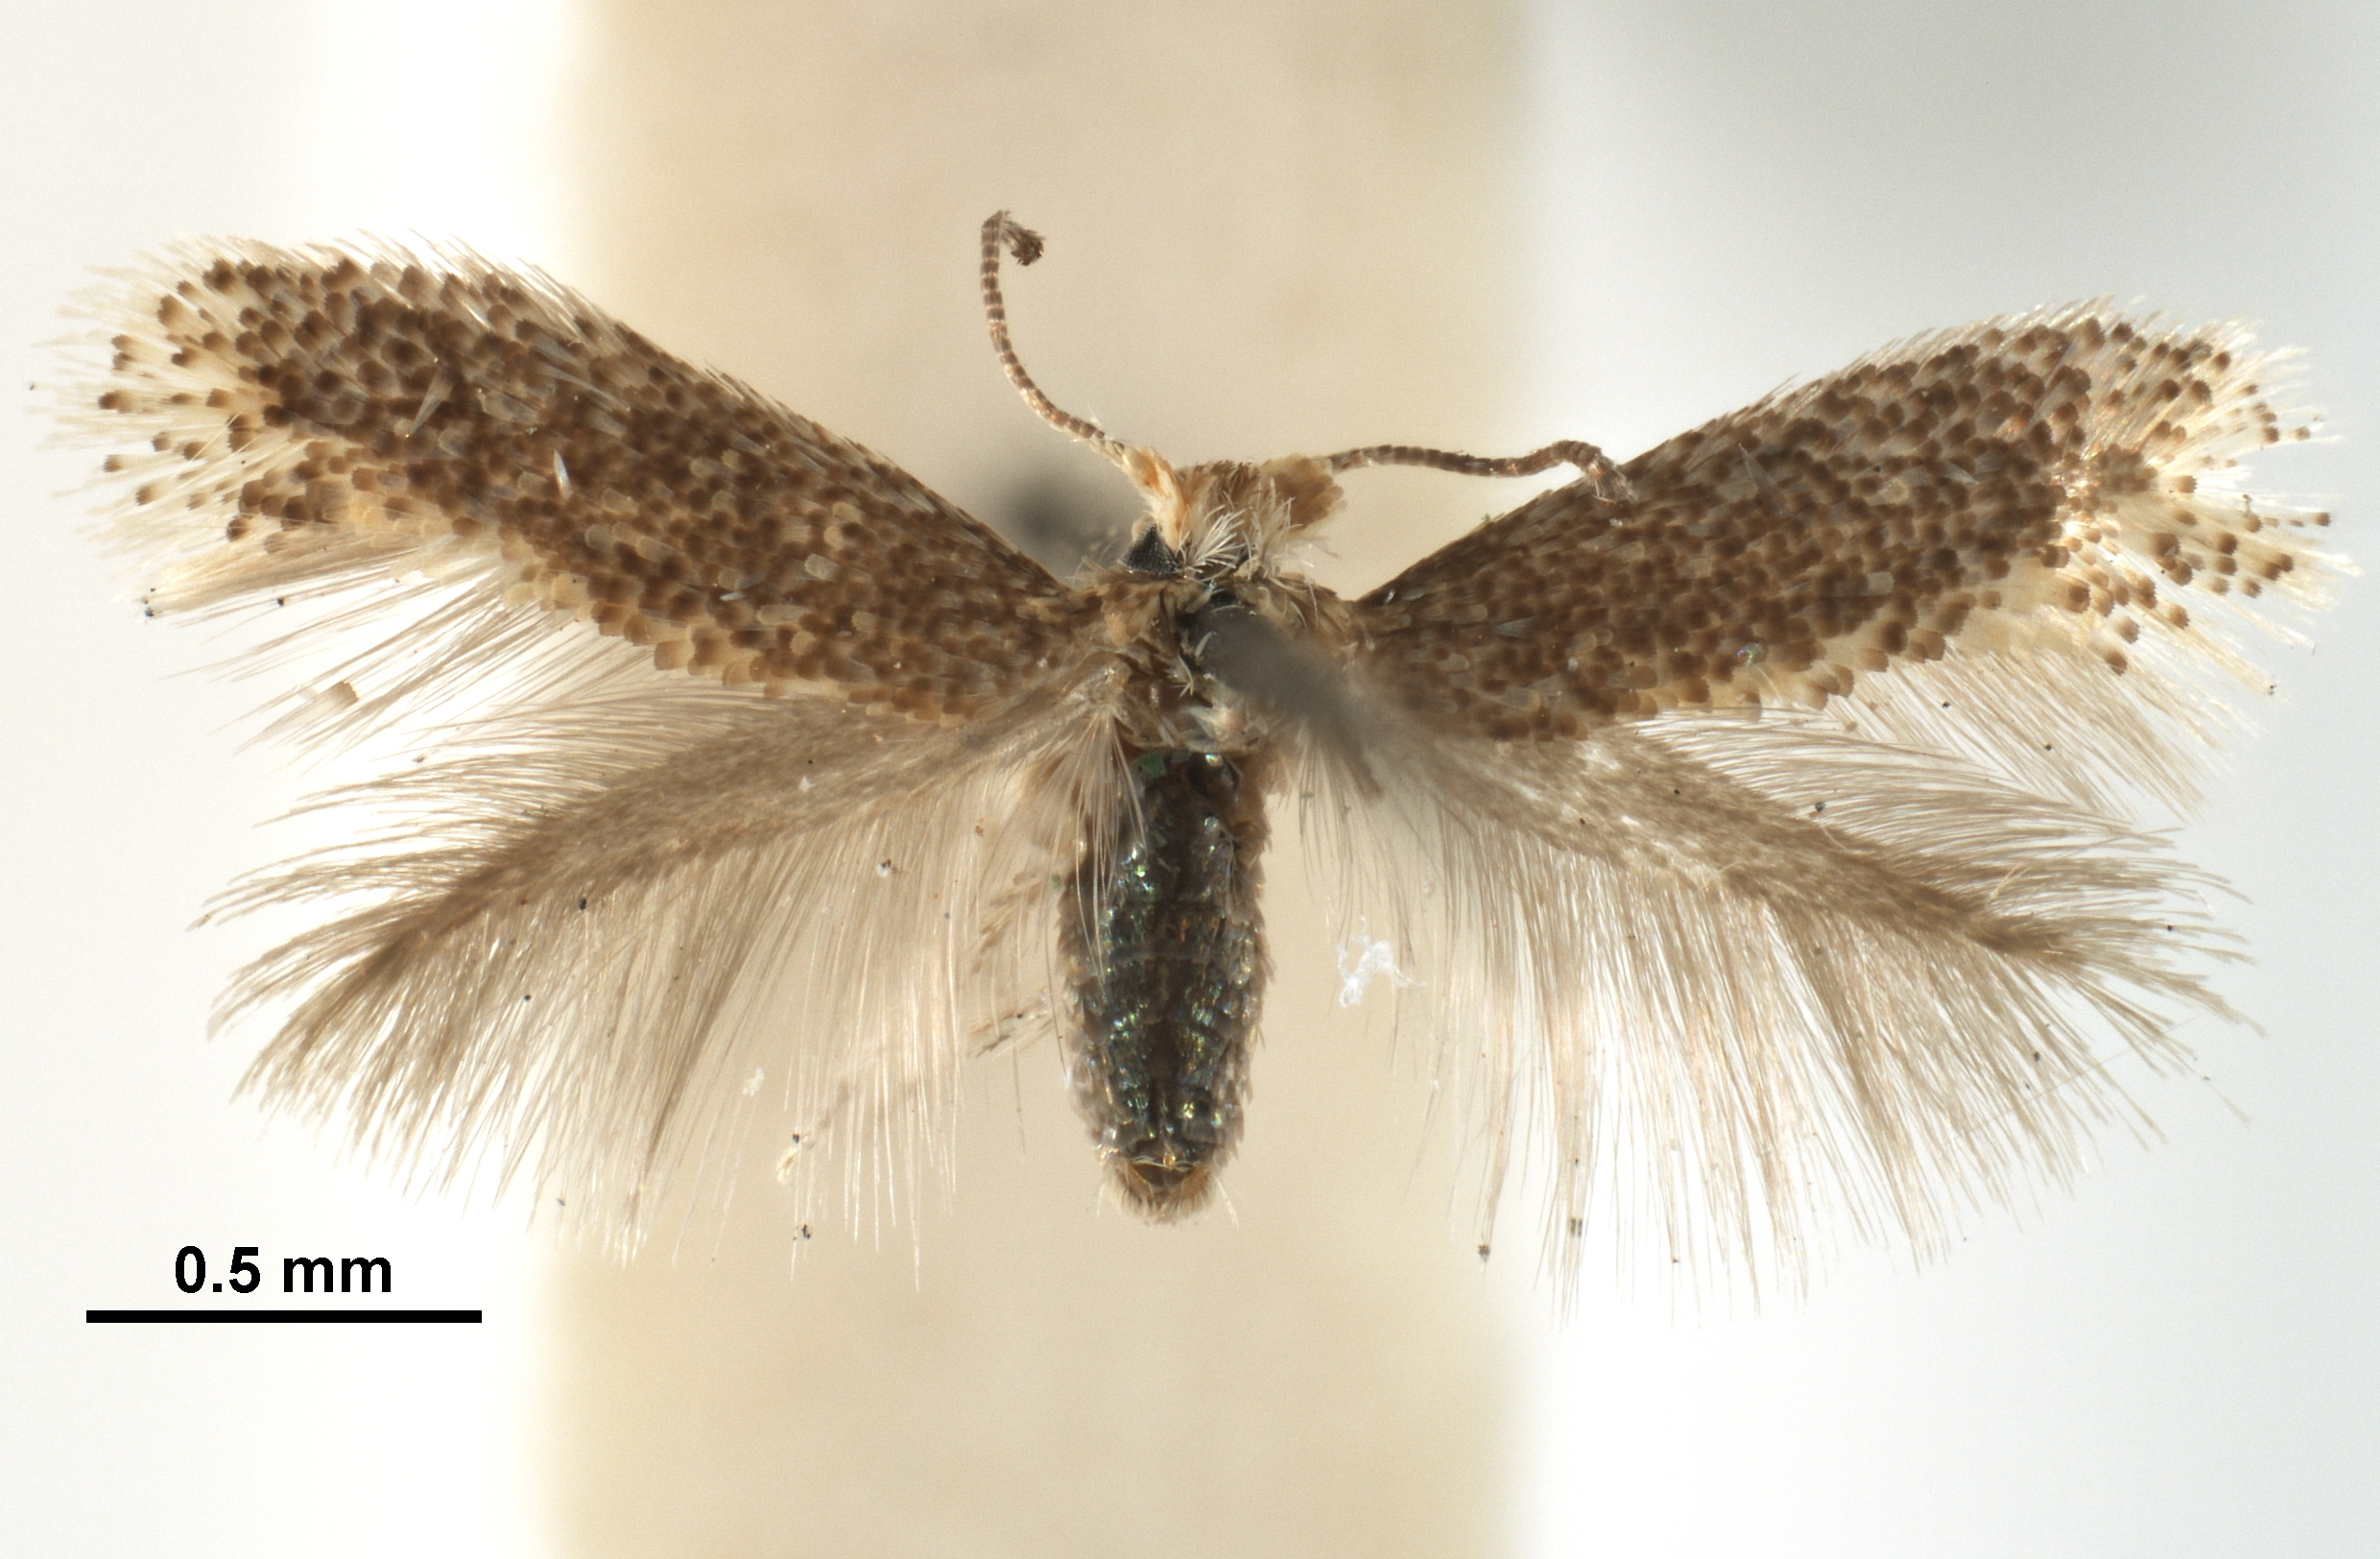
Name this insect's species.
Muhabbetana grandinosa
